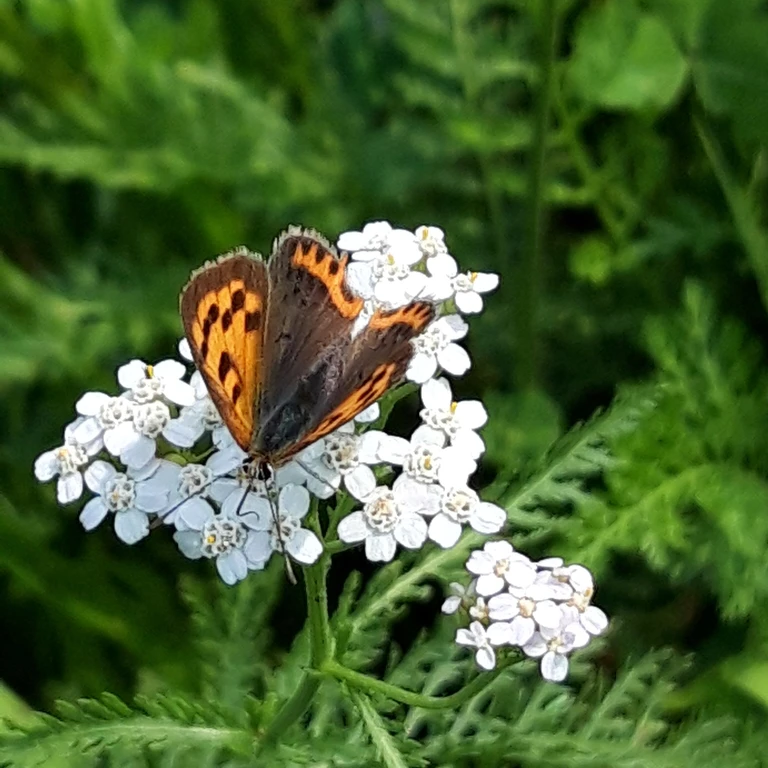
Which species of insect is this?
Lycaena phlaeas
